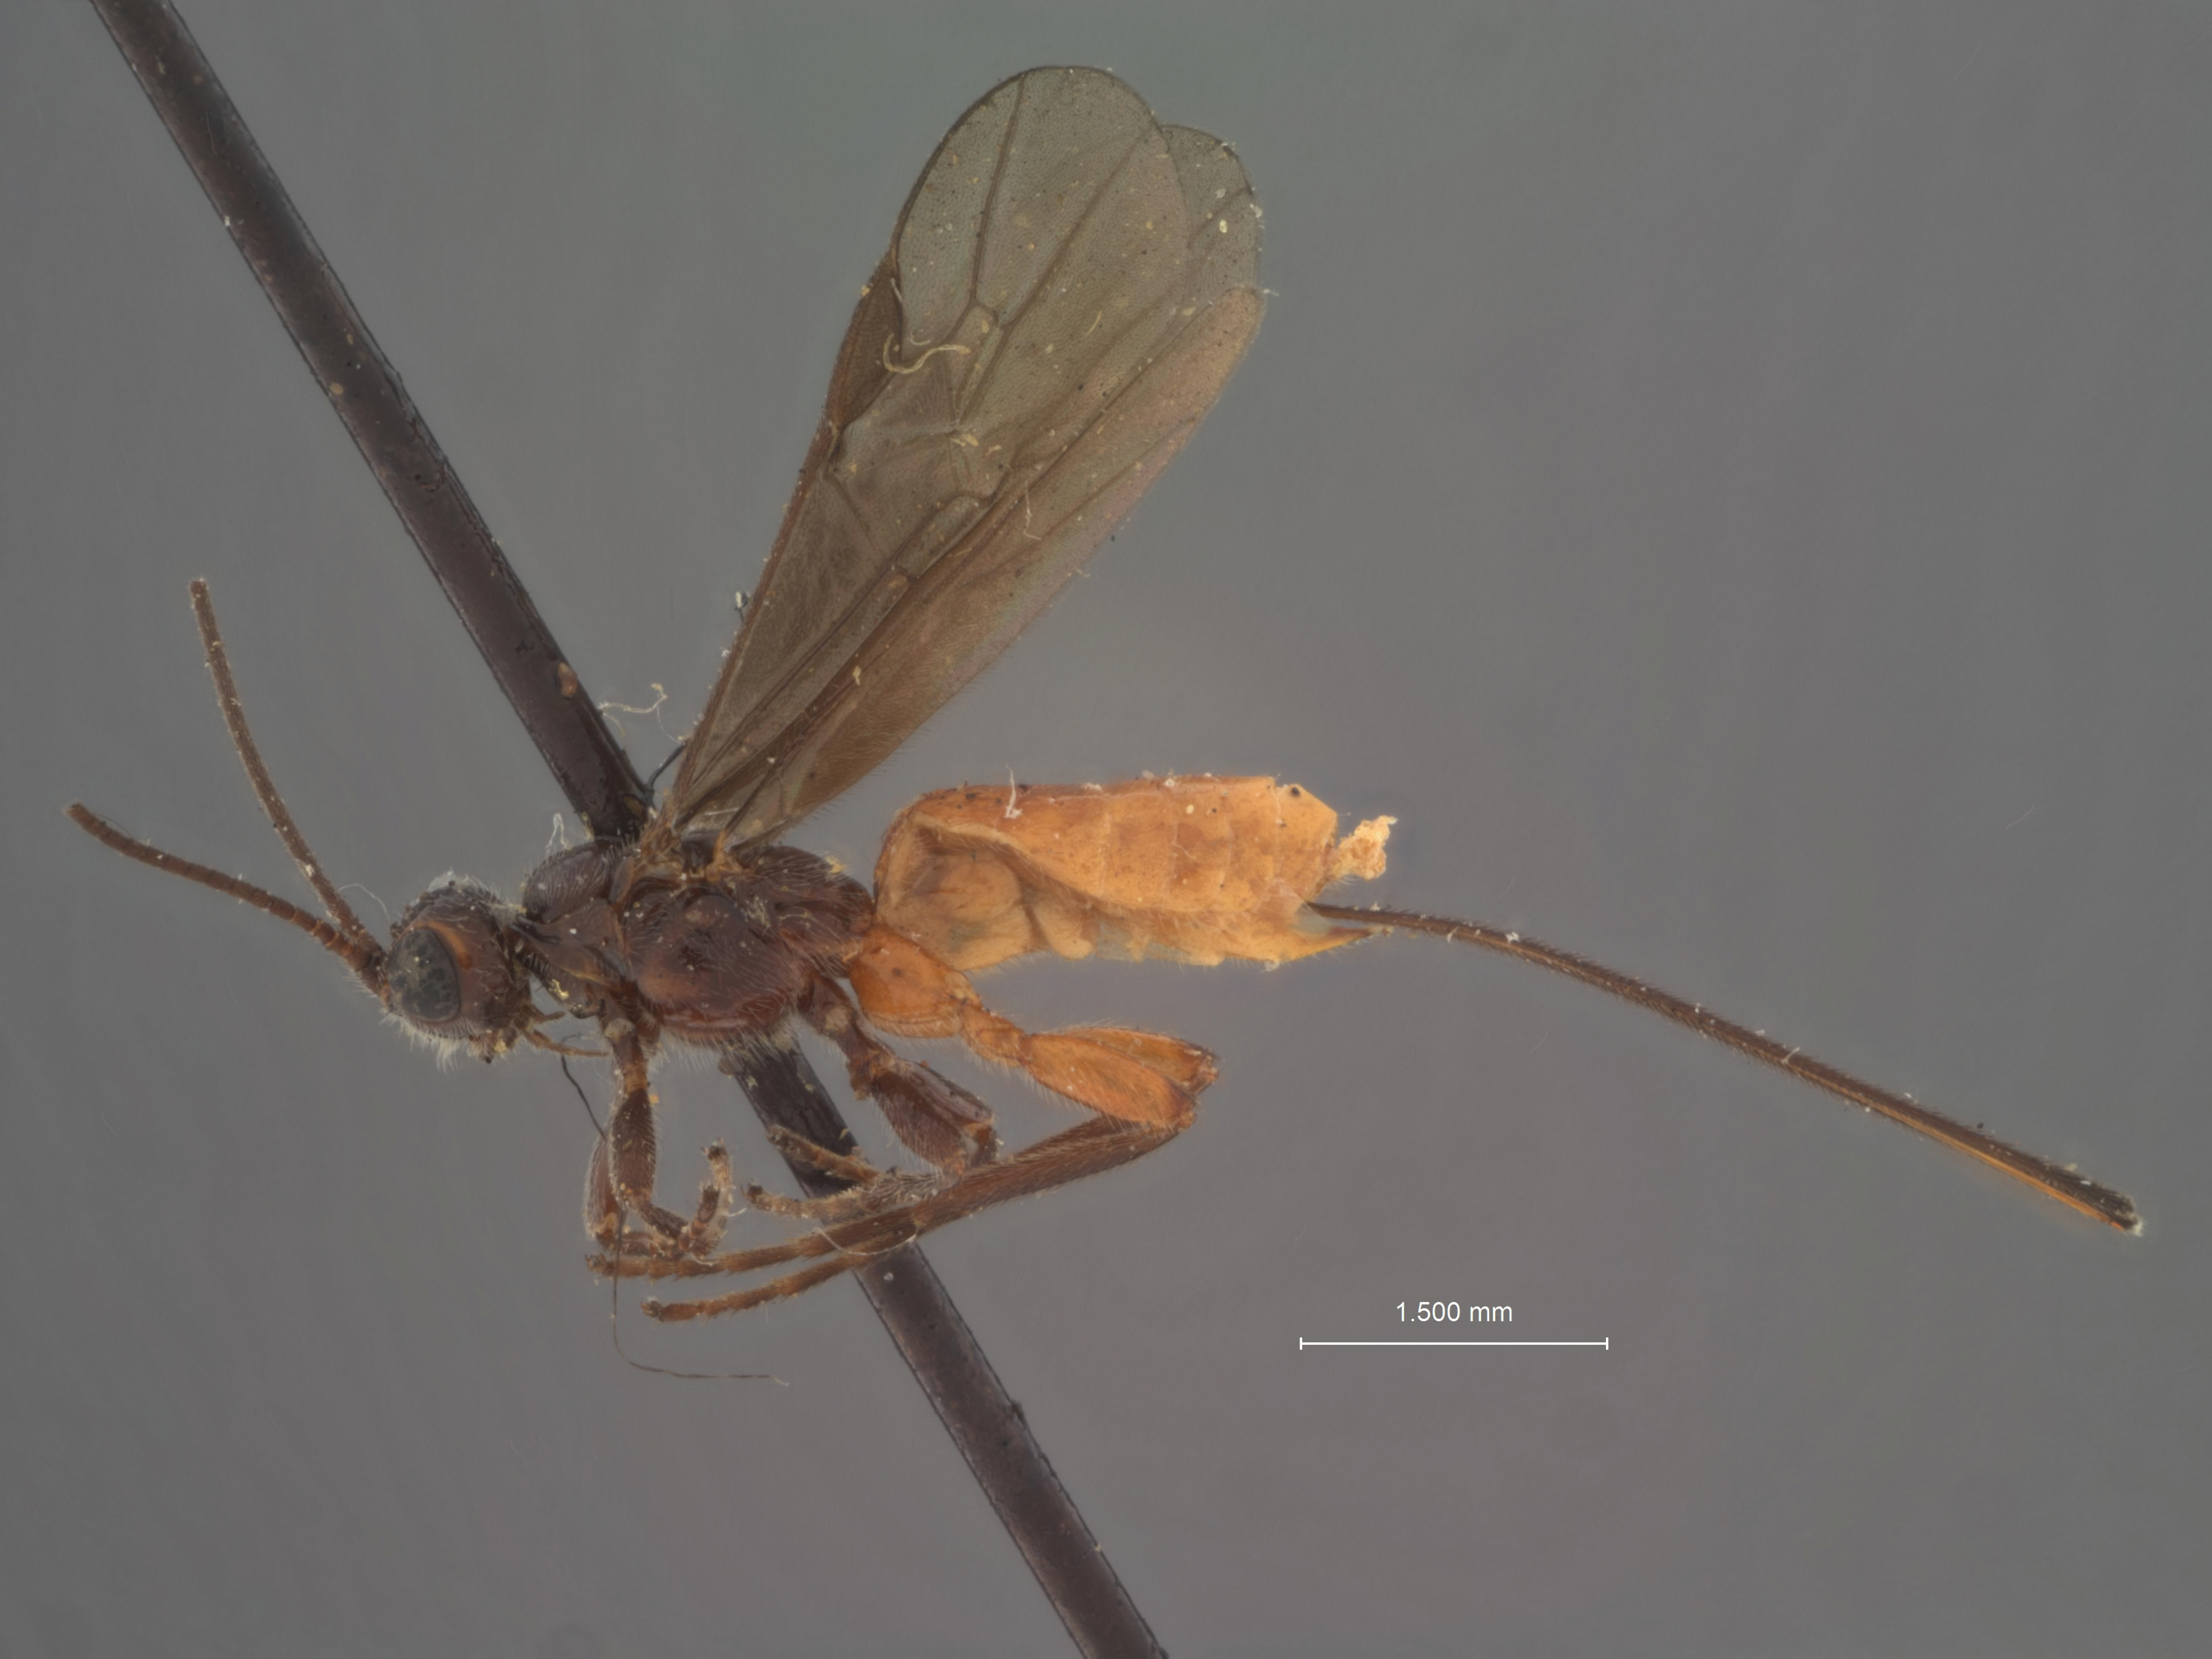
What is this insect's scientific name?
Habrobraconidea bicoloripes
